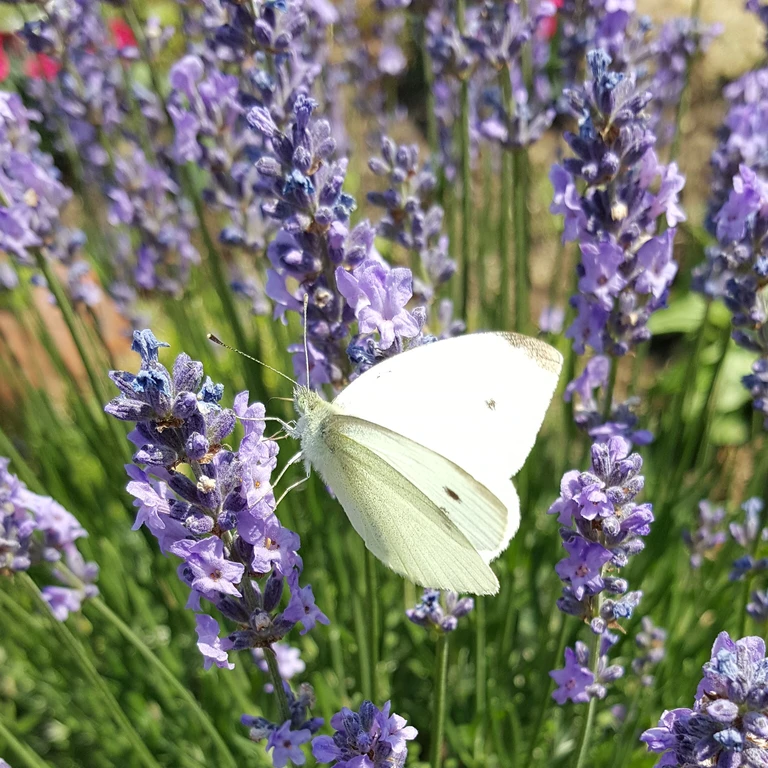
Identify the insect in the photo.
Pieris rapae
